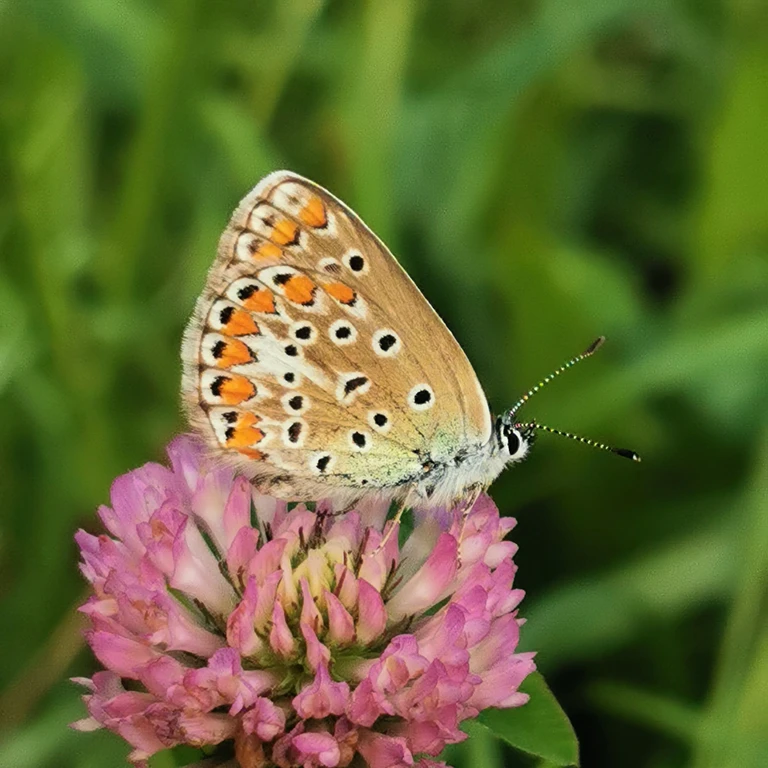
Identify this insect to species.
Polyommatus icarus
